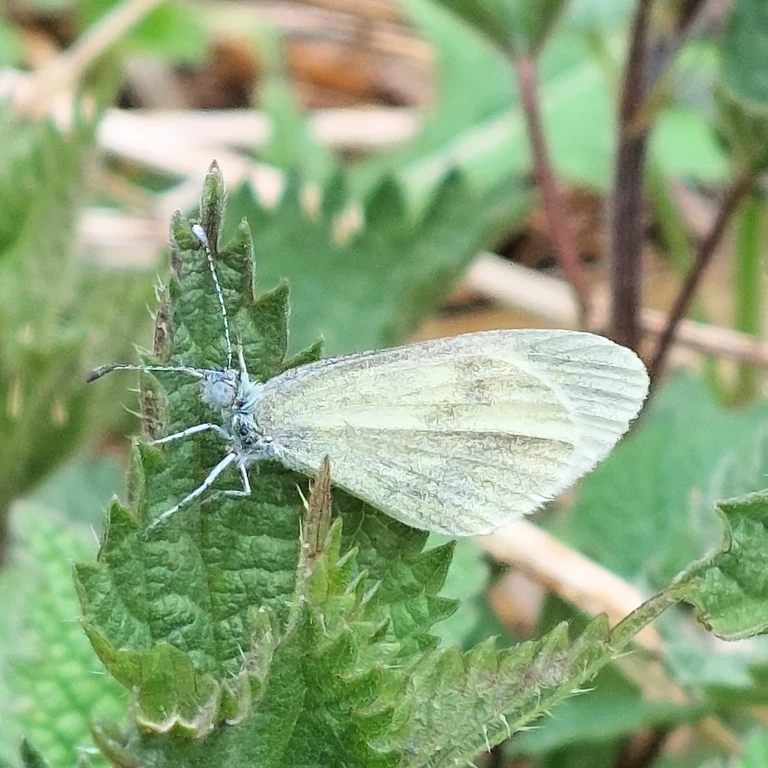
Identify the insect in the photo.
Leptidea sinapis/juvernica
